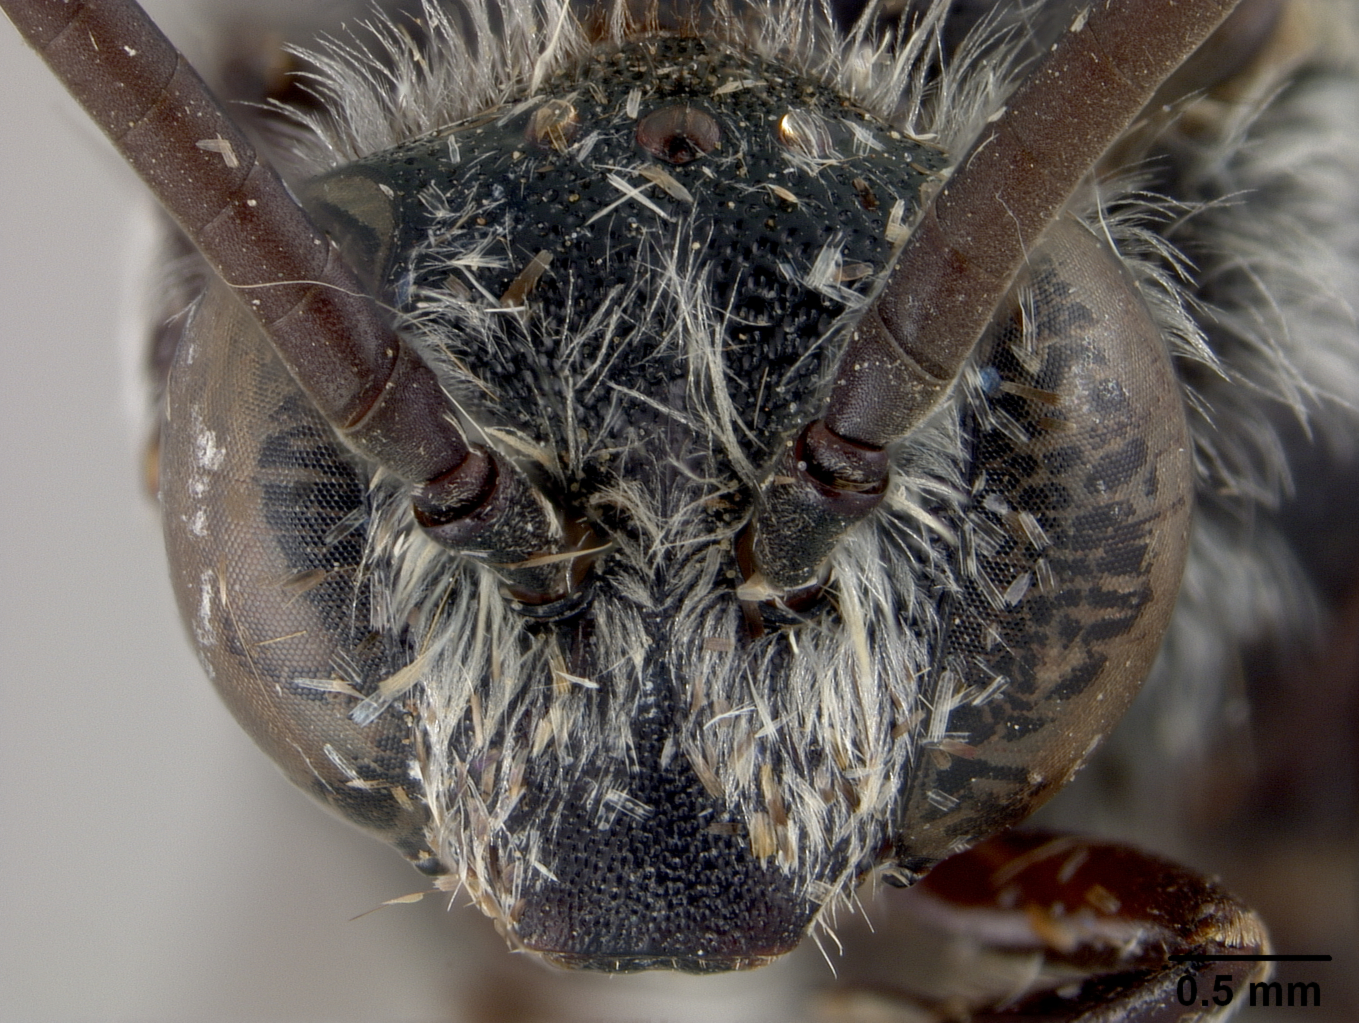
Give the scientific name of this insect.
Thyreus illudens
